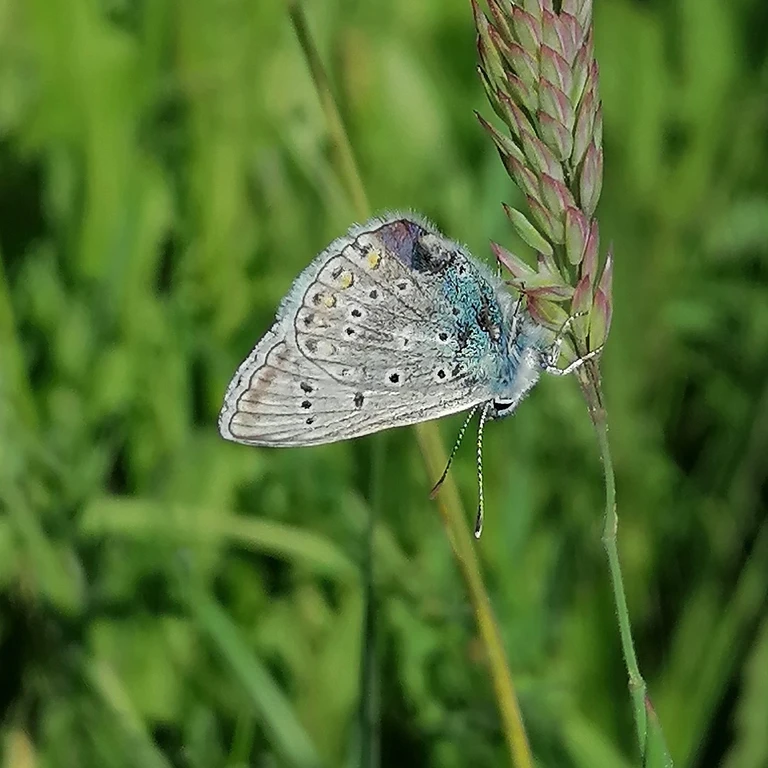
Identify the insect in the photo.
Polyommatus icarus
